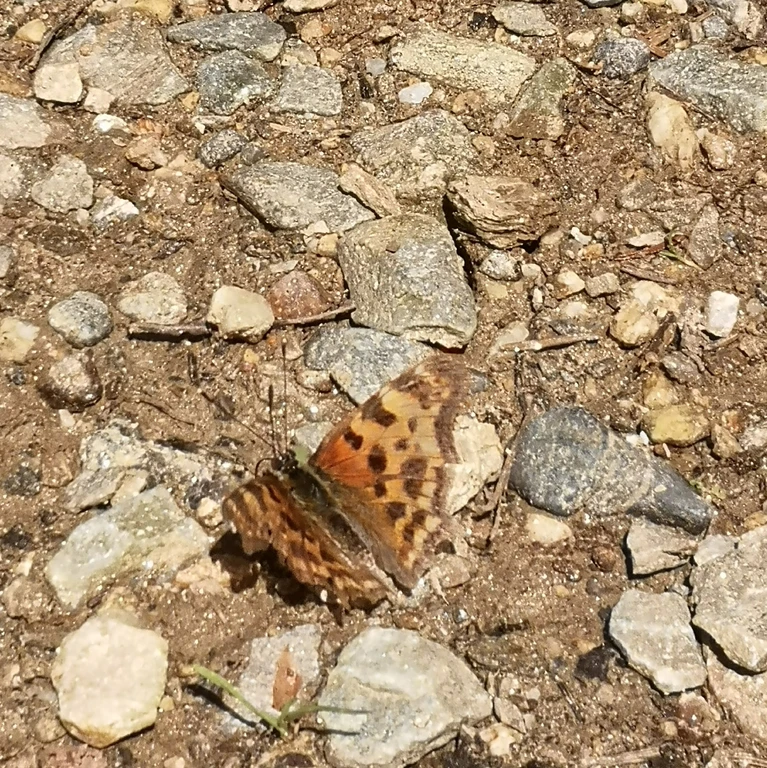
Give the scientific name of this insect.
Polygonia c-album
